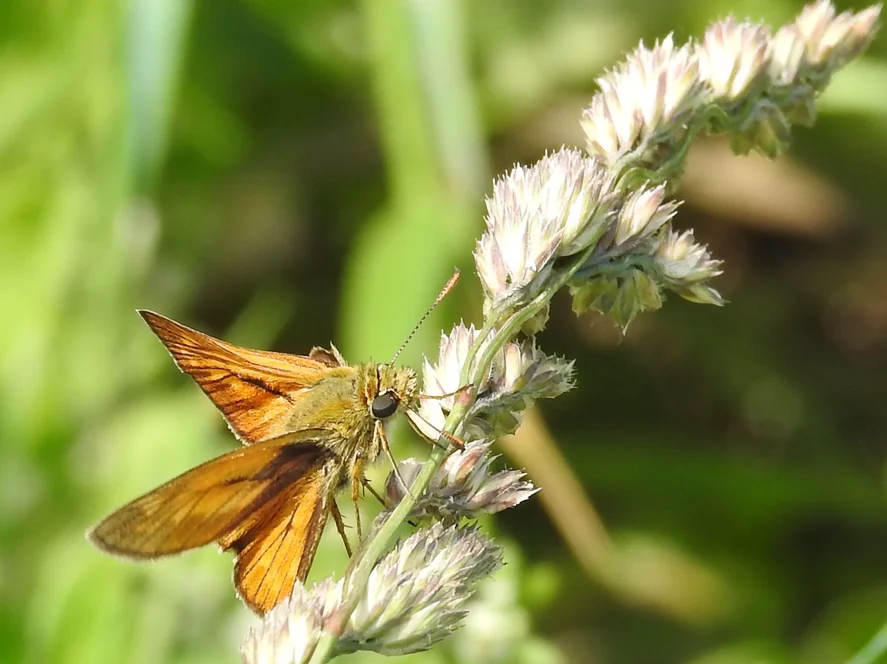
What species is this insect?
Ochlodes sylvanus (also Ochlodes venata)
